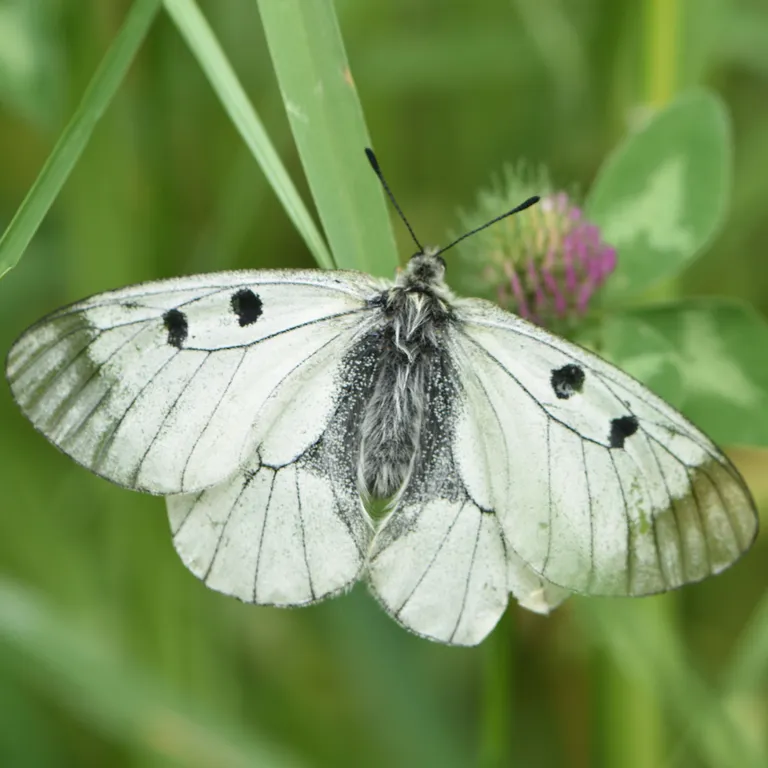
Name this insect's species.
Parnassius mnemosyne
